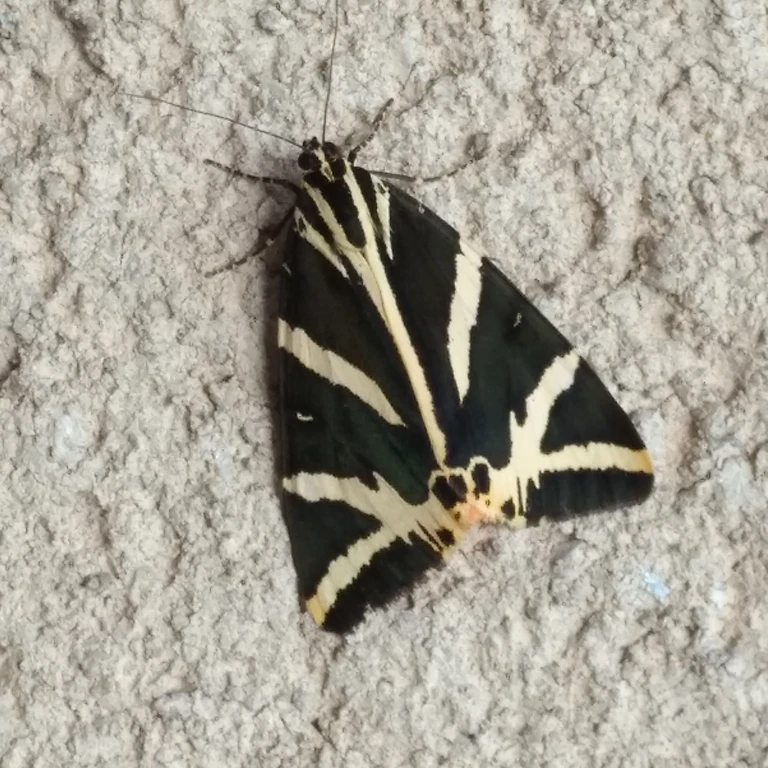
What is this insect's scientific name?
Euplagia quadripunctaria
